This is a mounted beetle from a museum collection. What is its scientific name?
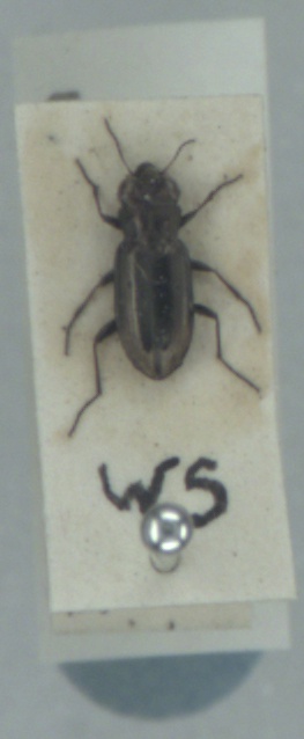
Notiophilus substriatus
